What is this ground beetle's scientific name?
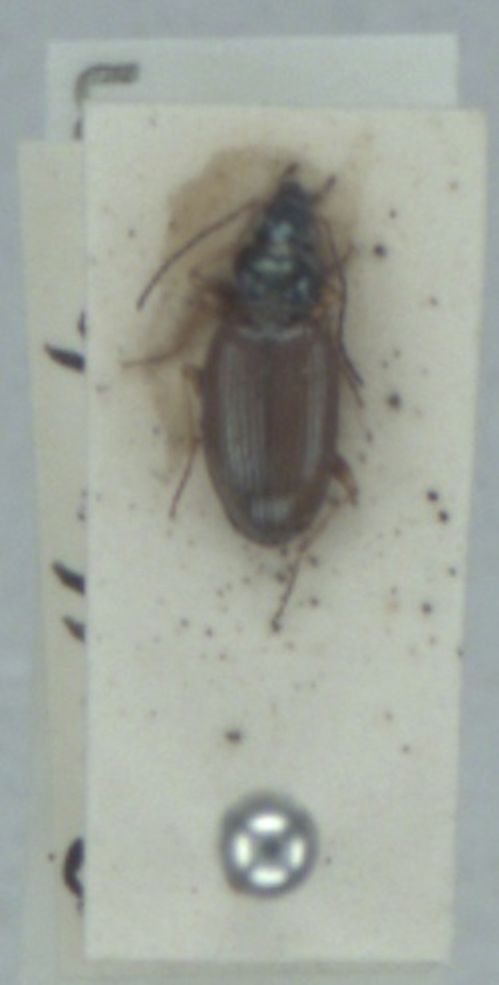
Bembidion deletum
